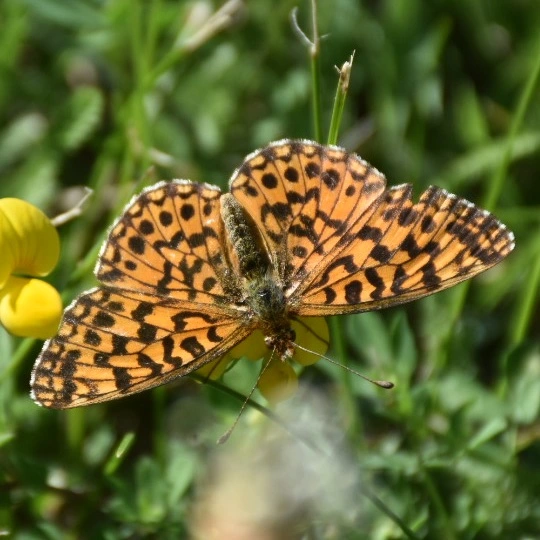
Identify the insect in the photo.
Boloria dia
